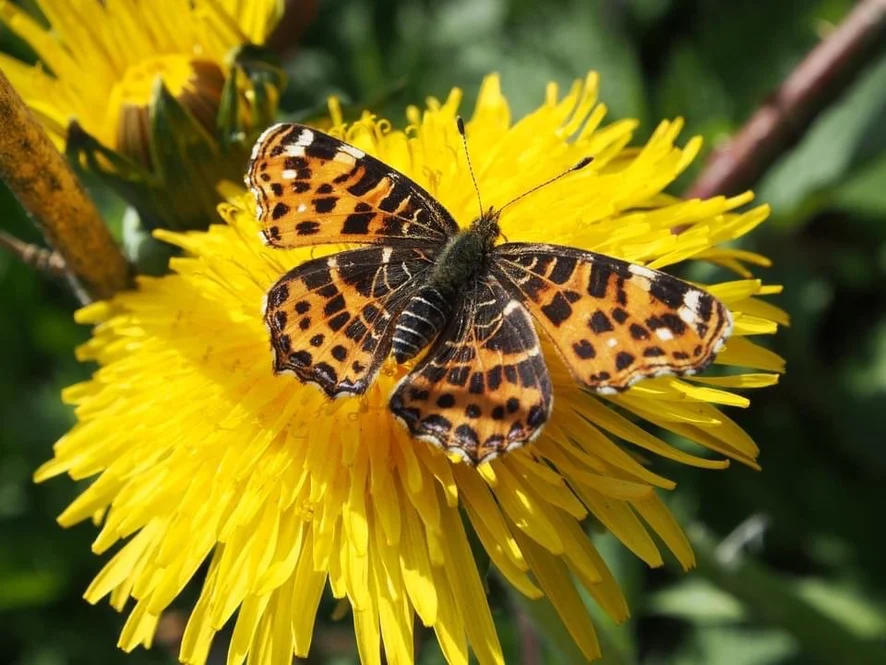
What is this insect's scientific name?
Araschnia levana
